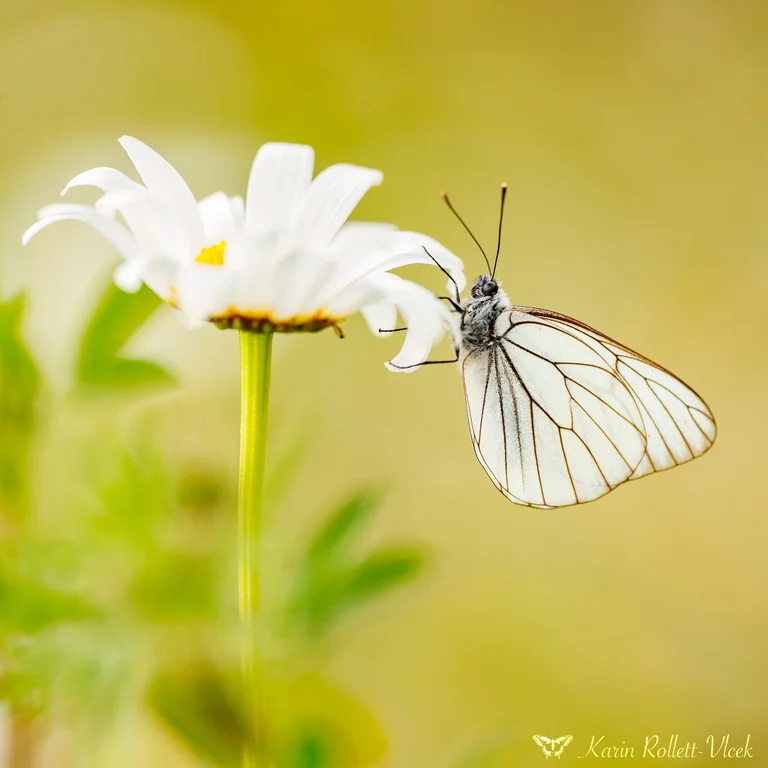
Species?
Aporia crataegi
